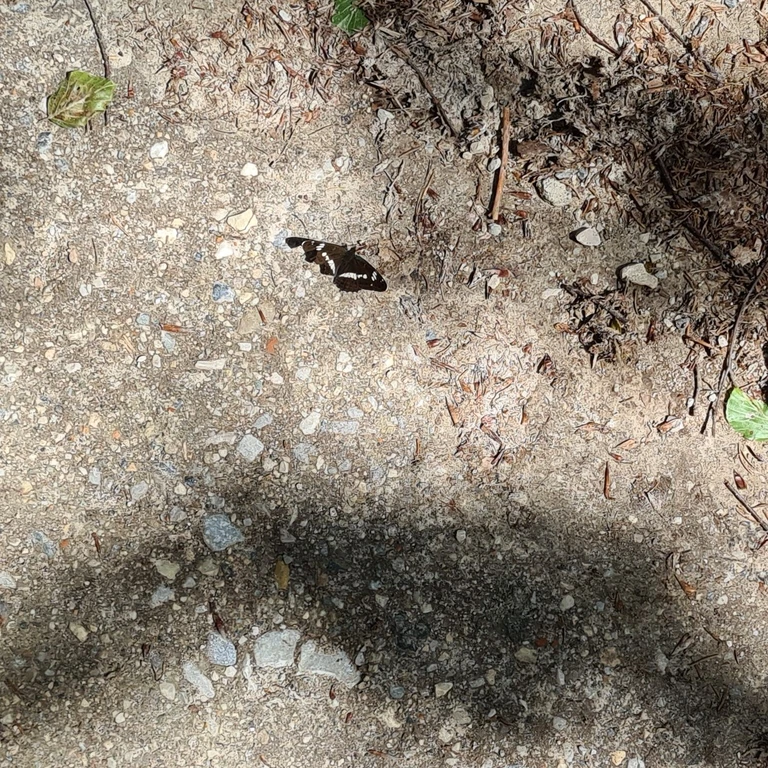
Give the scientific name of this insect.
Limenitis camilla (also Ladoga camilla)
